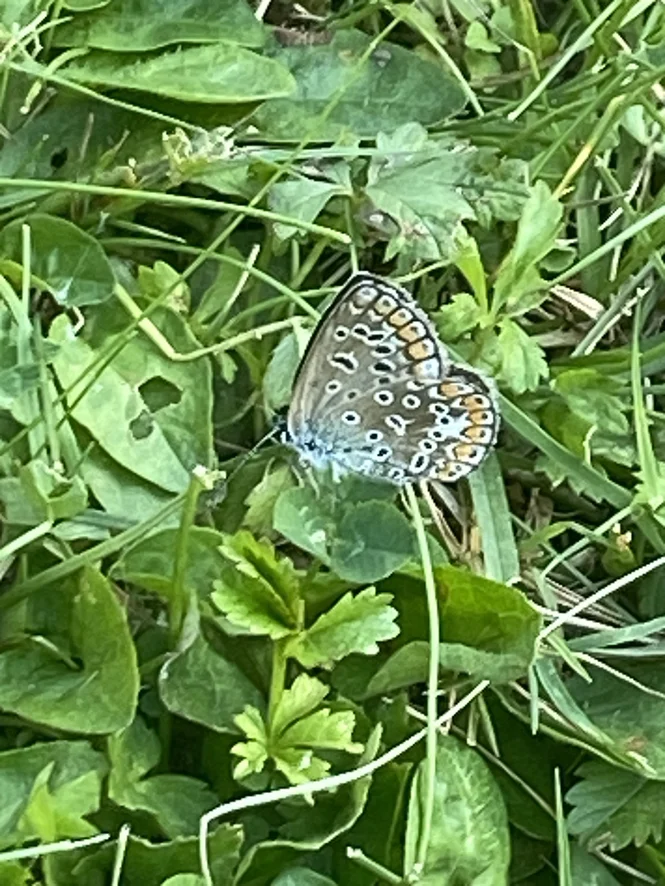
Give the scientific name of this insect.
Polyommatus icarus
